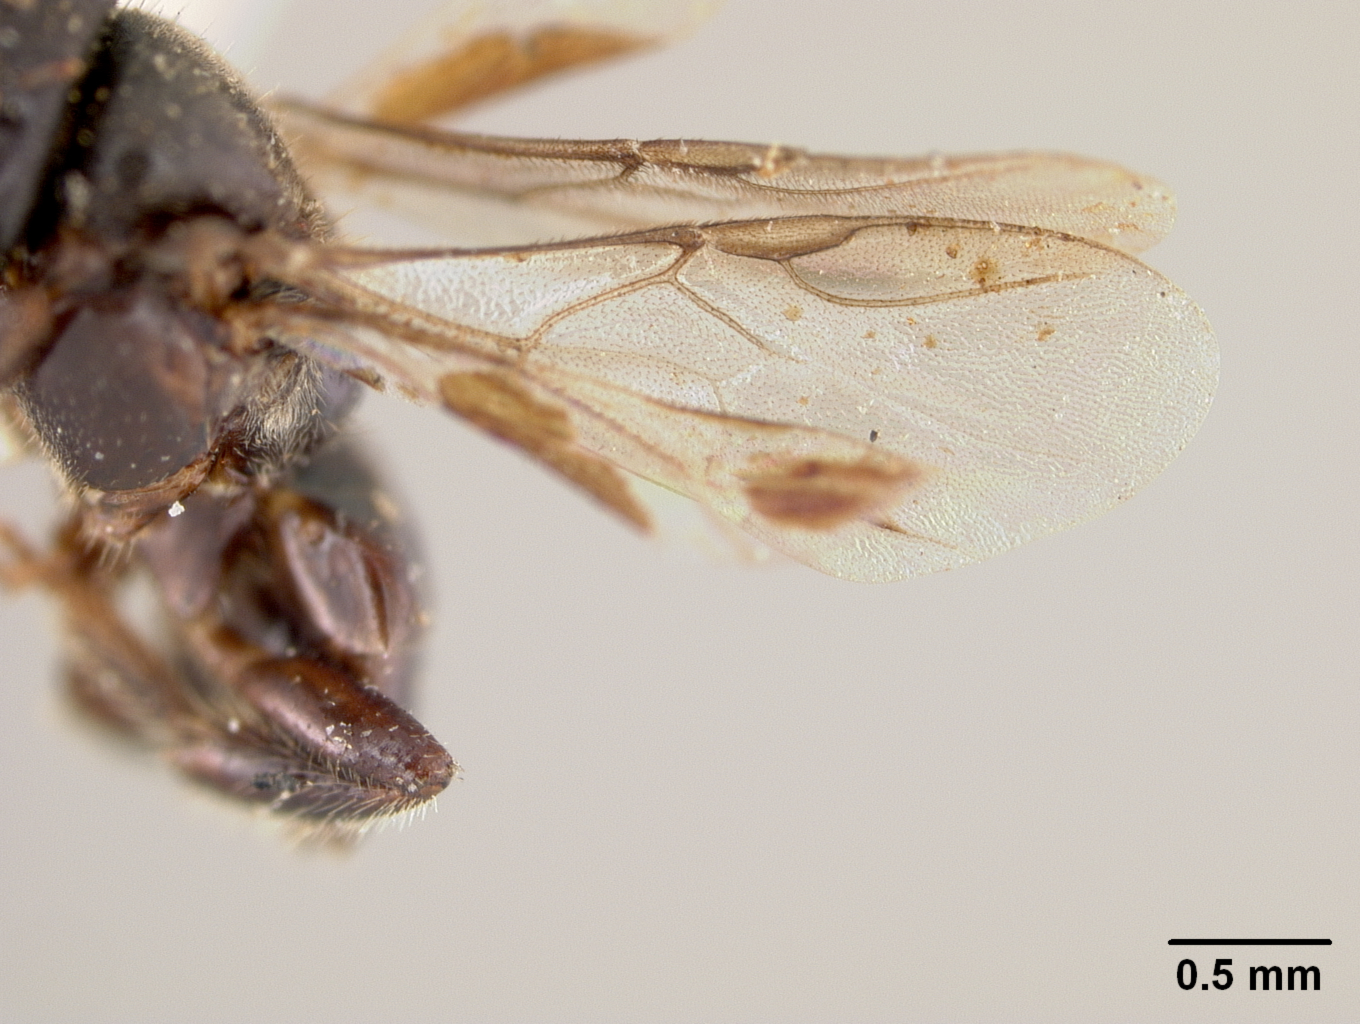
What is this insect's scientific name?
Trigona curriei
